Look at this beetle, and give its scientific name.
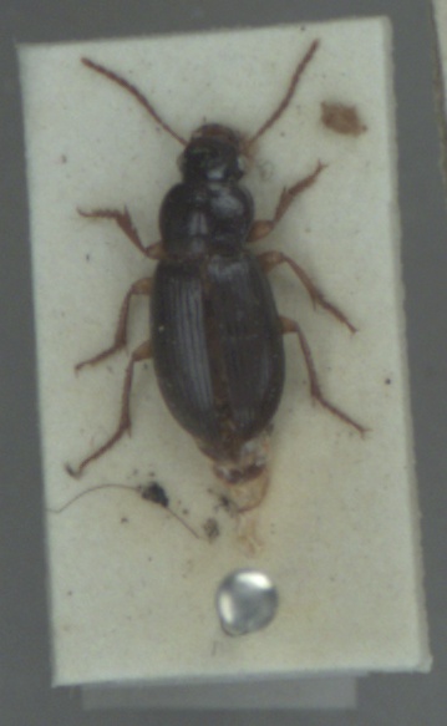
Ophonus rufibarbis
